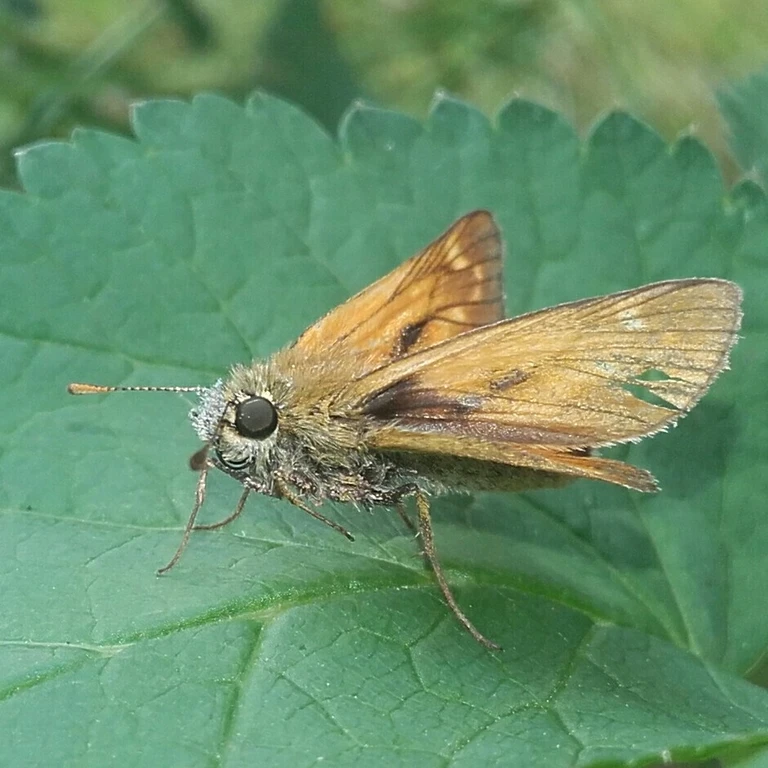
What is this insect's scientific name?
Ochlodes sylvanus (also Ochlodes venata)
